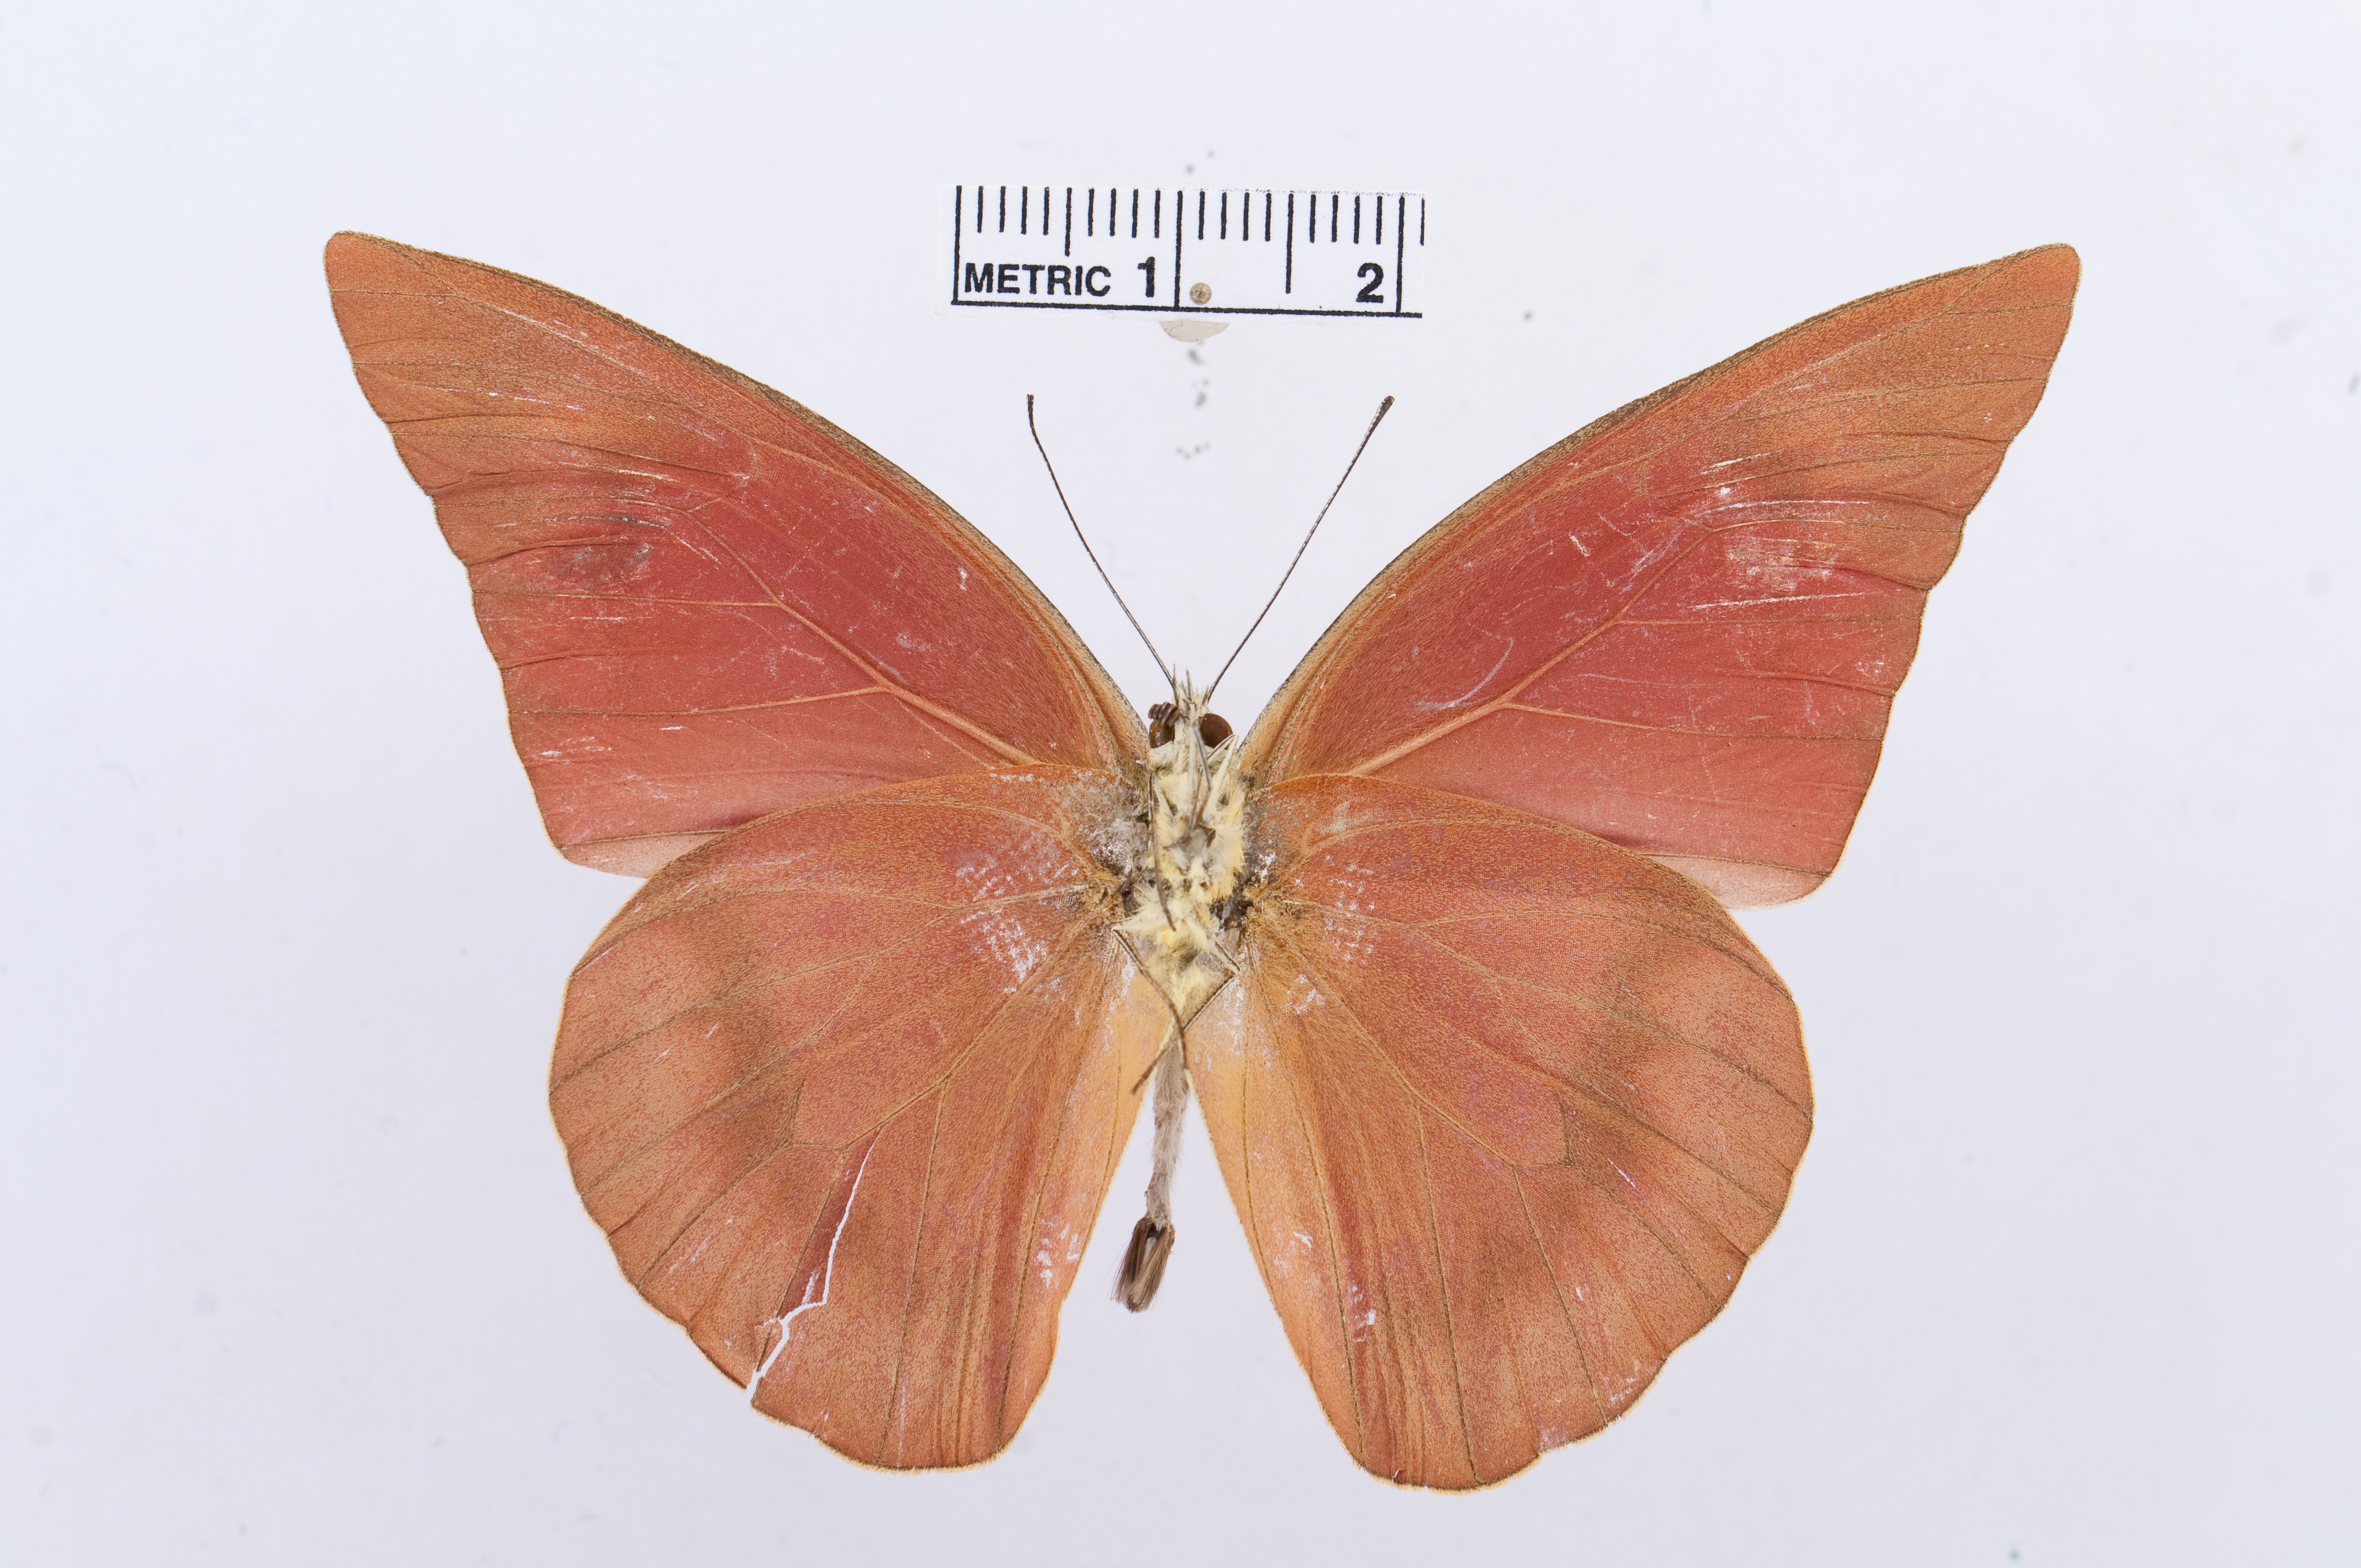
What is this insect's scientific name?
Appias zarinda
